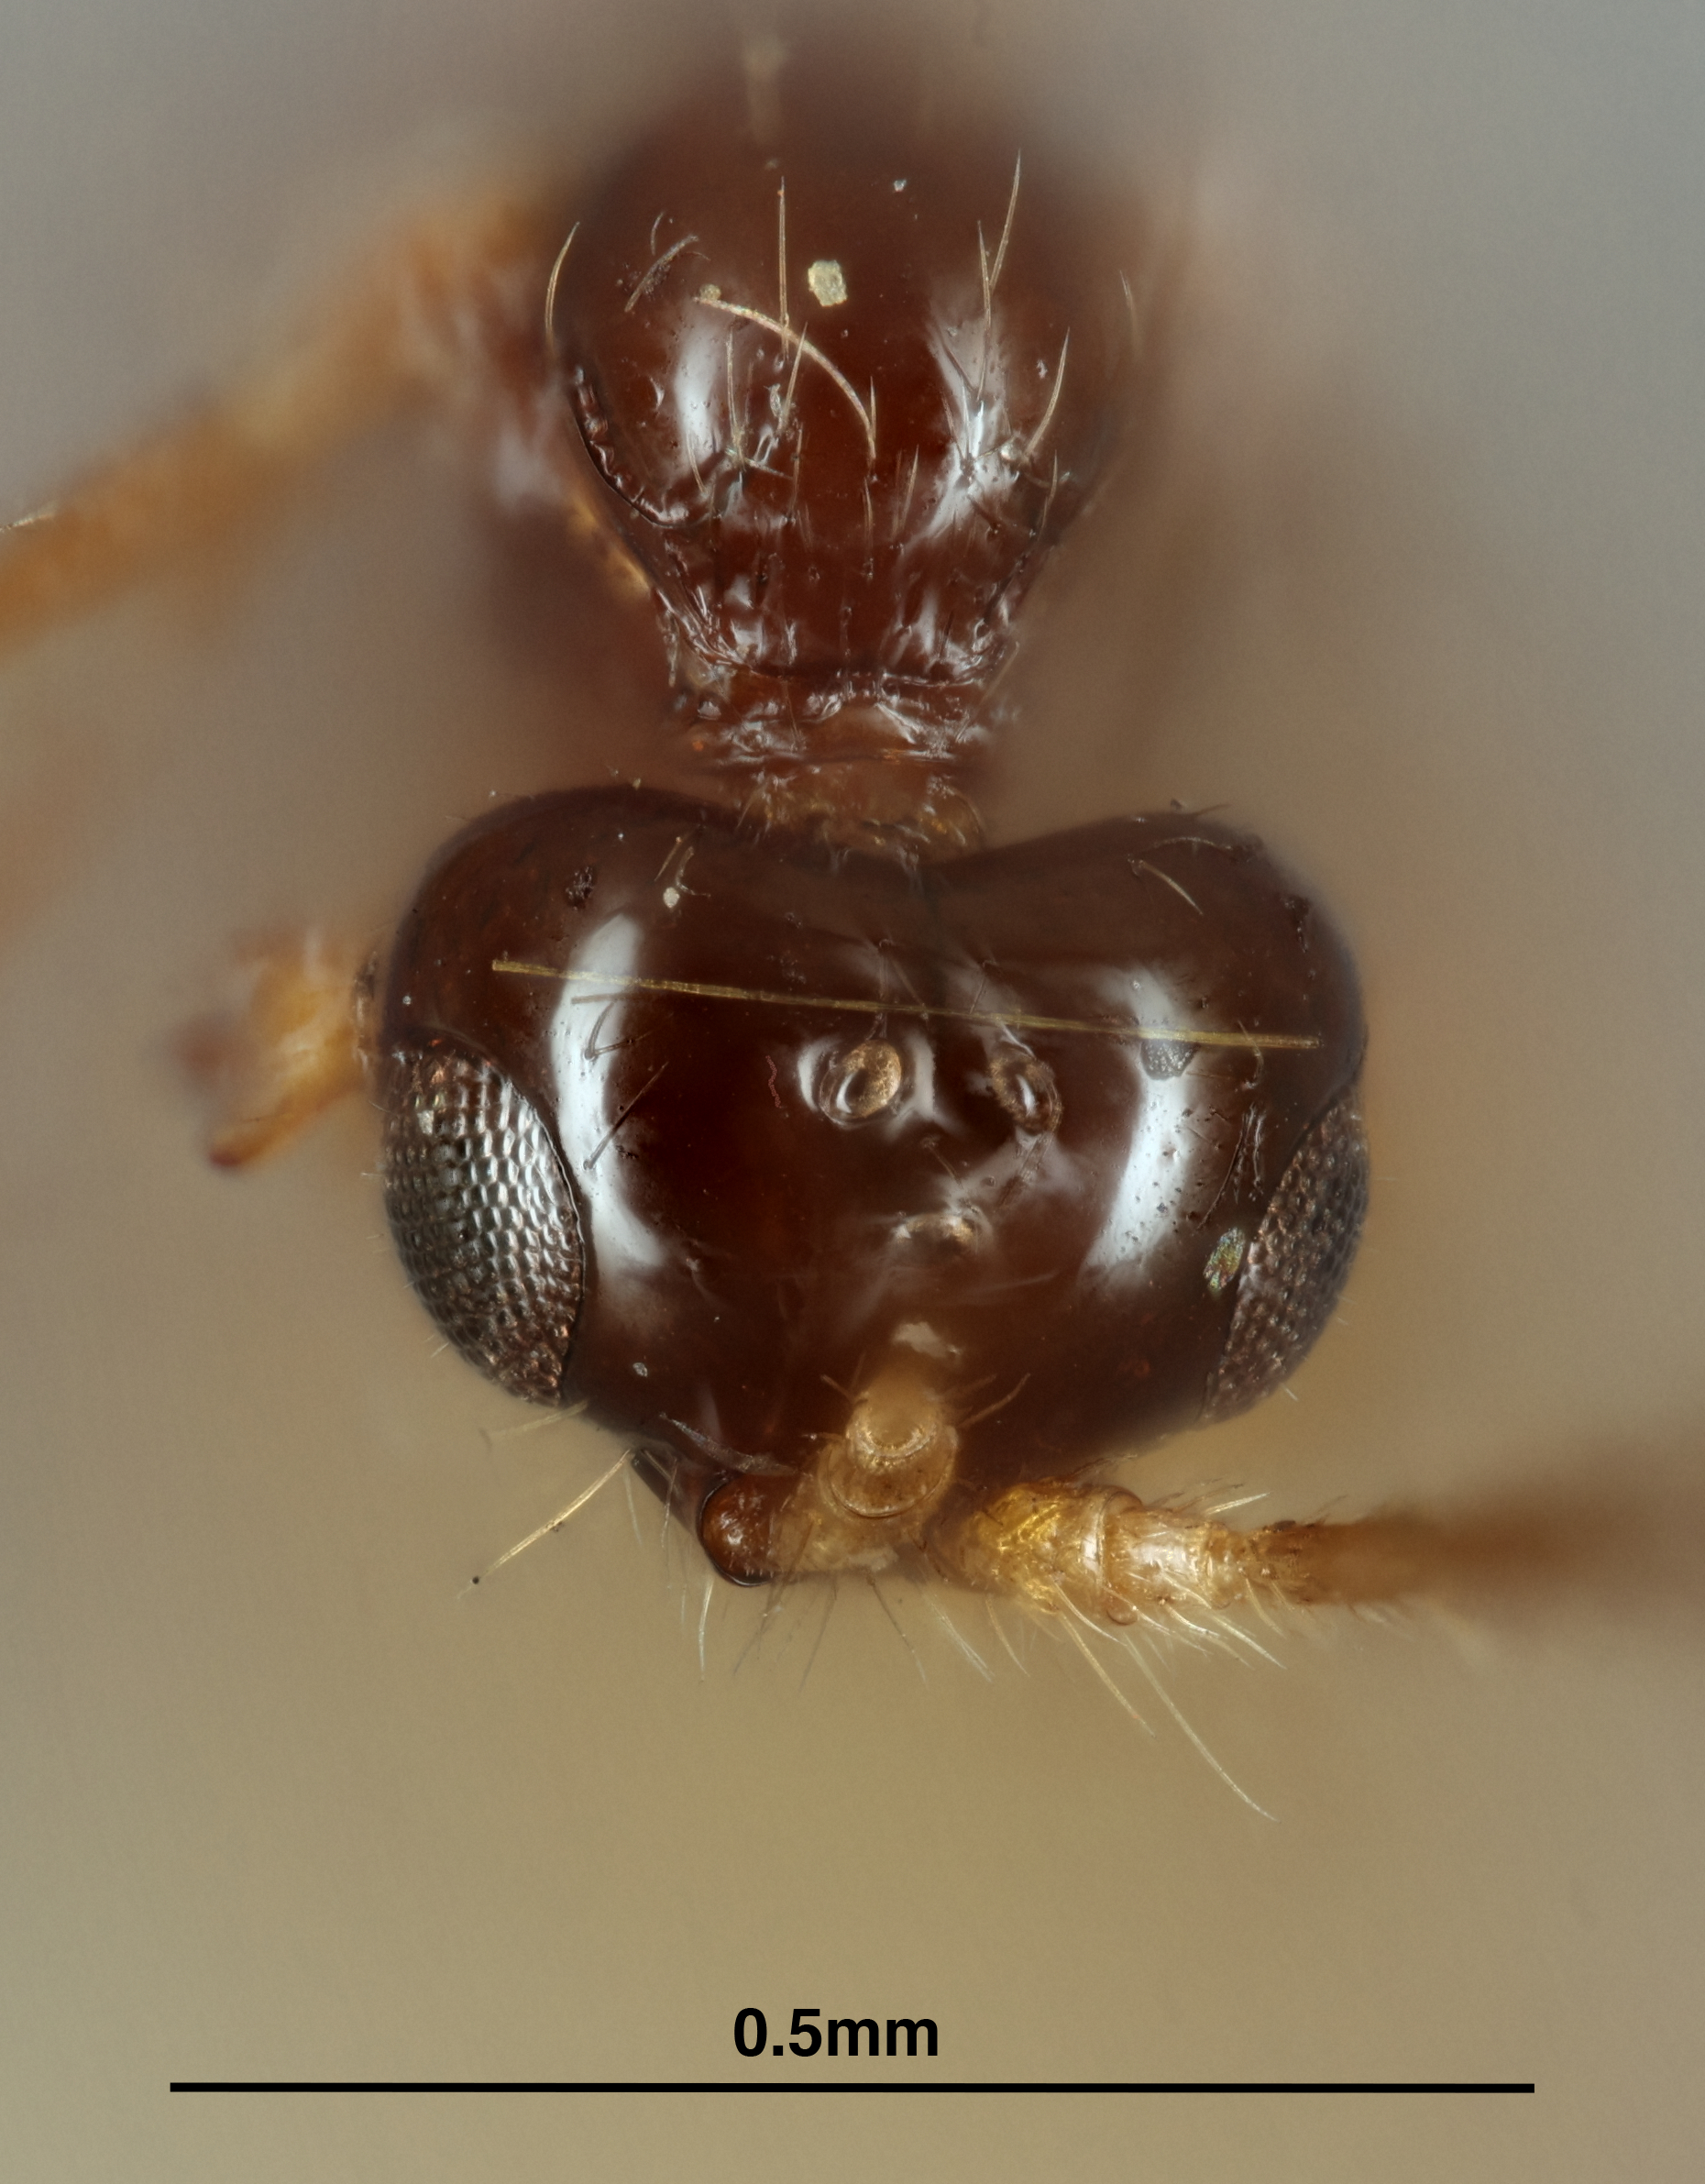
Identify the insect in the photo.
Aspilota capitata
